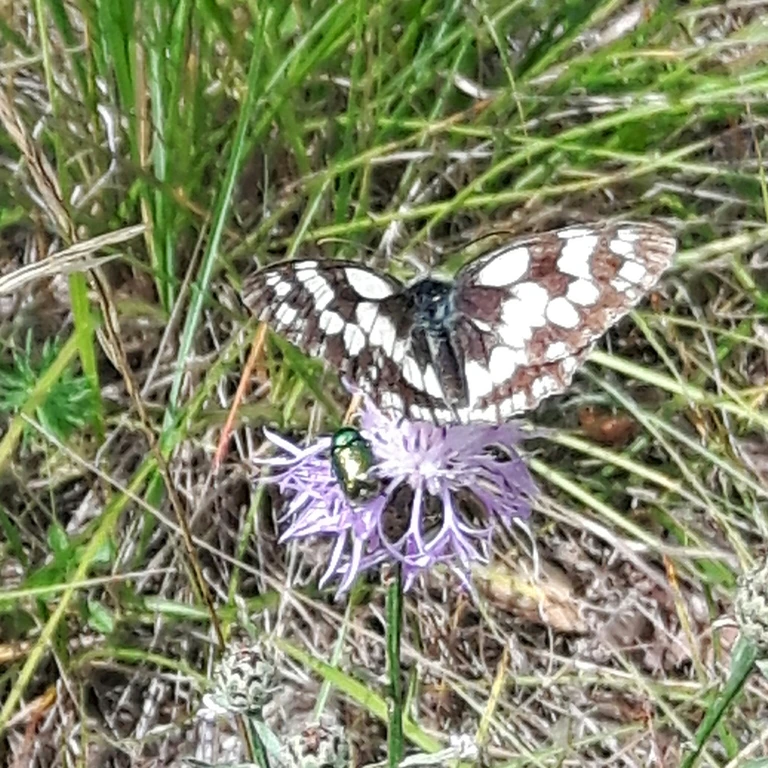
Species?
Melanargia galathea
